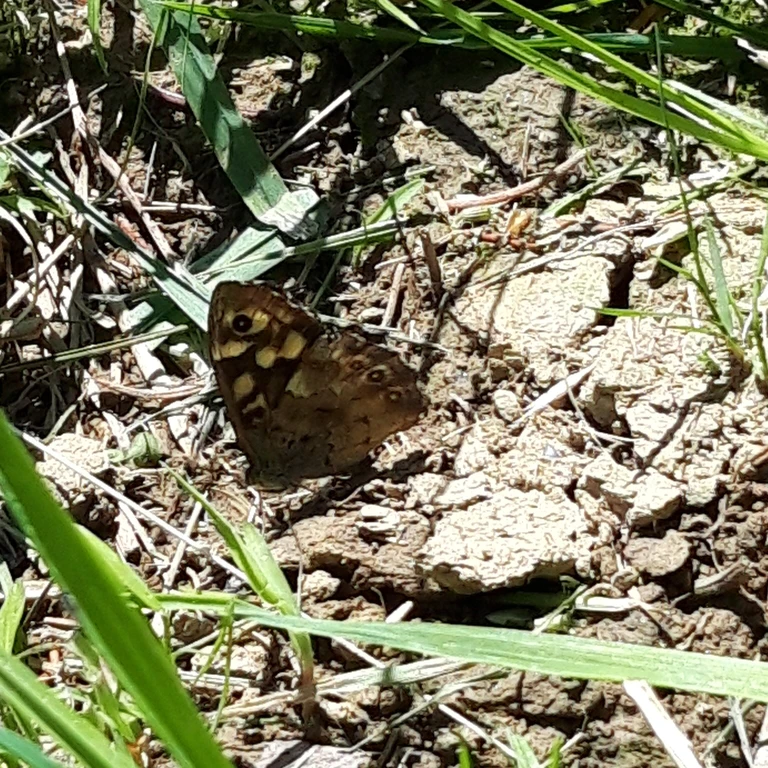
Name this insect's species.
Pararge aegeria
